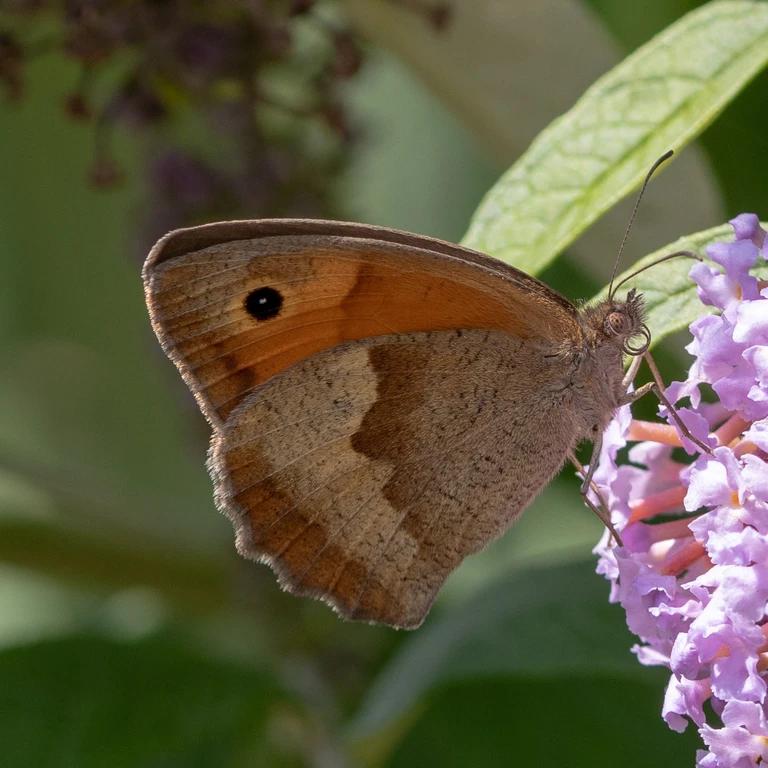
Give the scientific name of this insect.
Maniola jurtina
